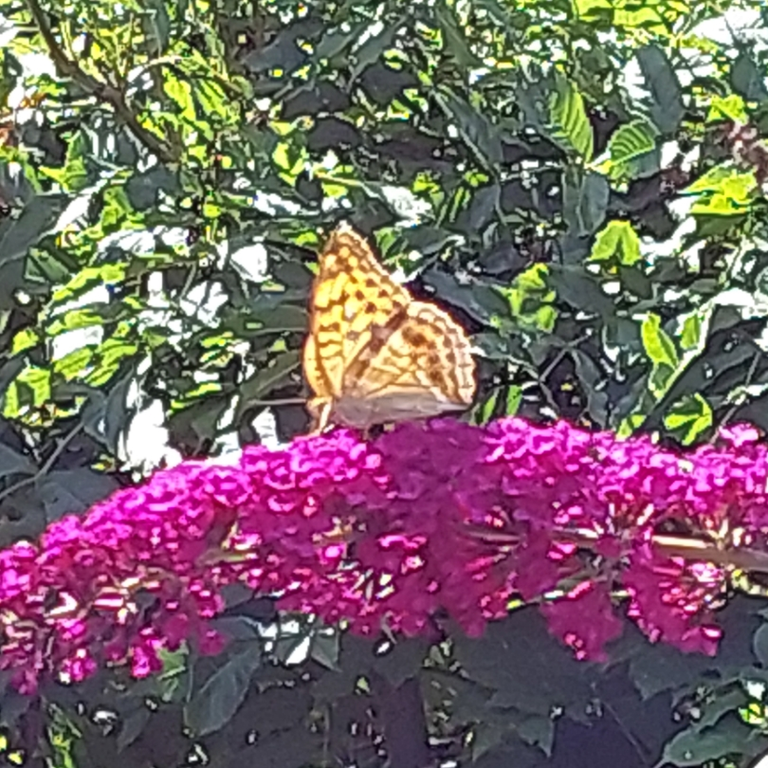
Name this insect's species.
Argynnis paphia
